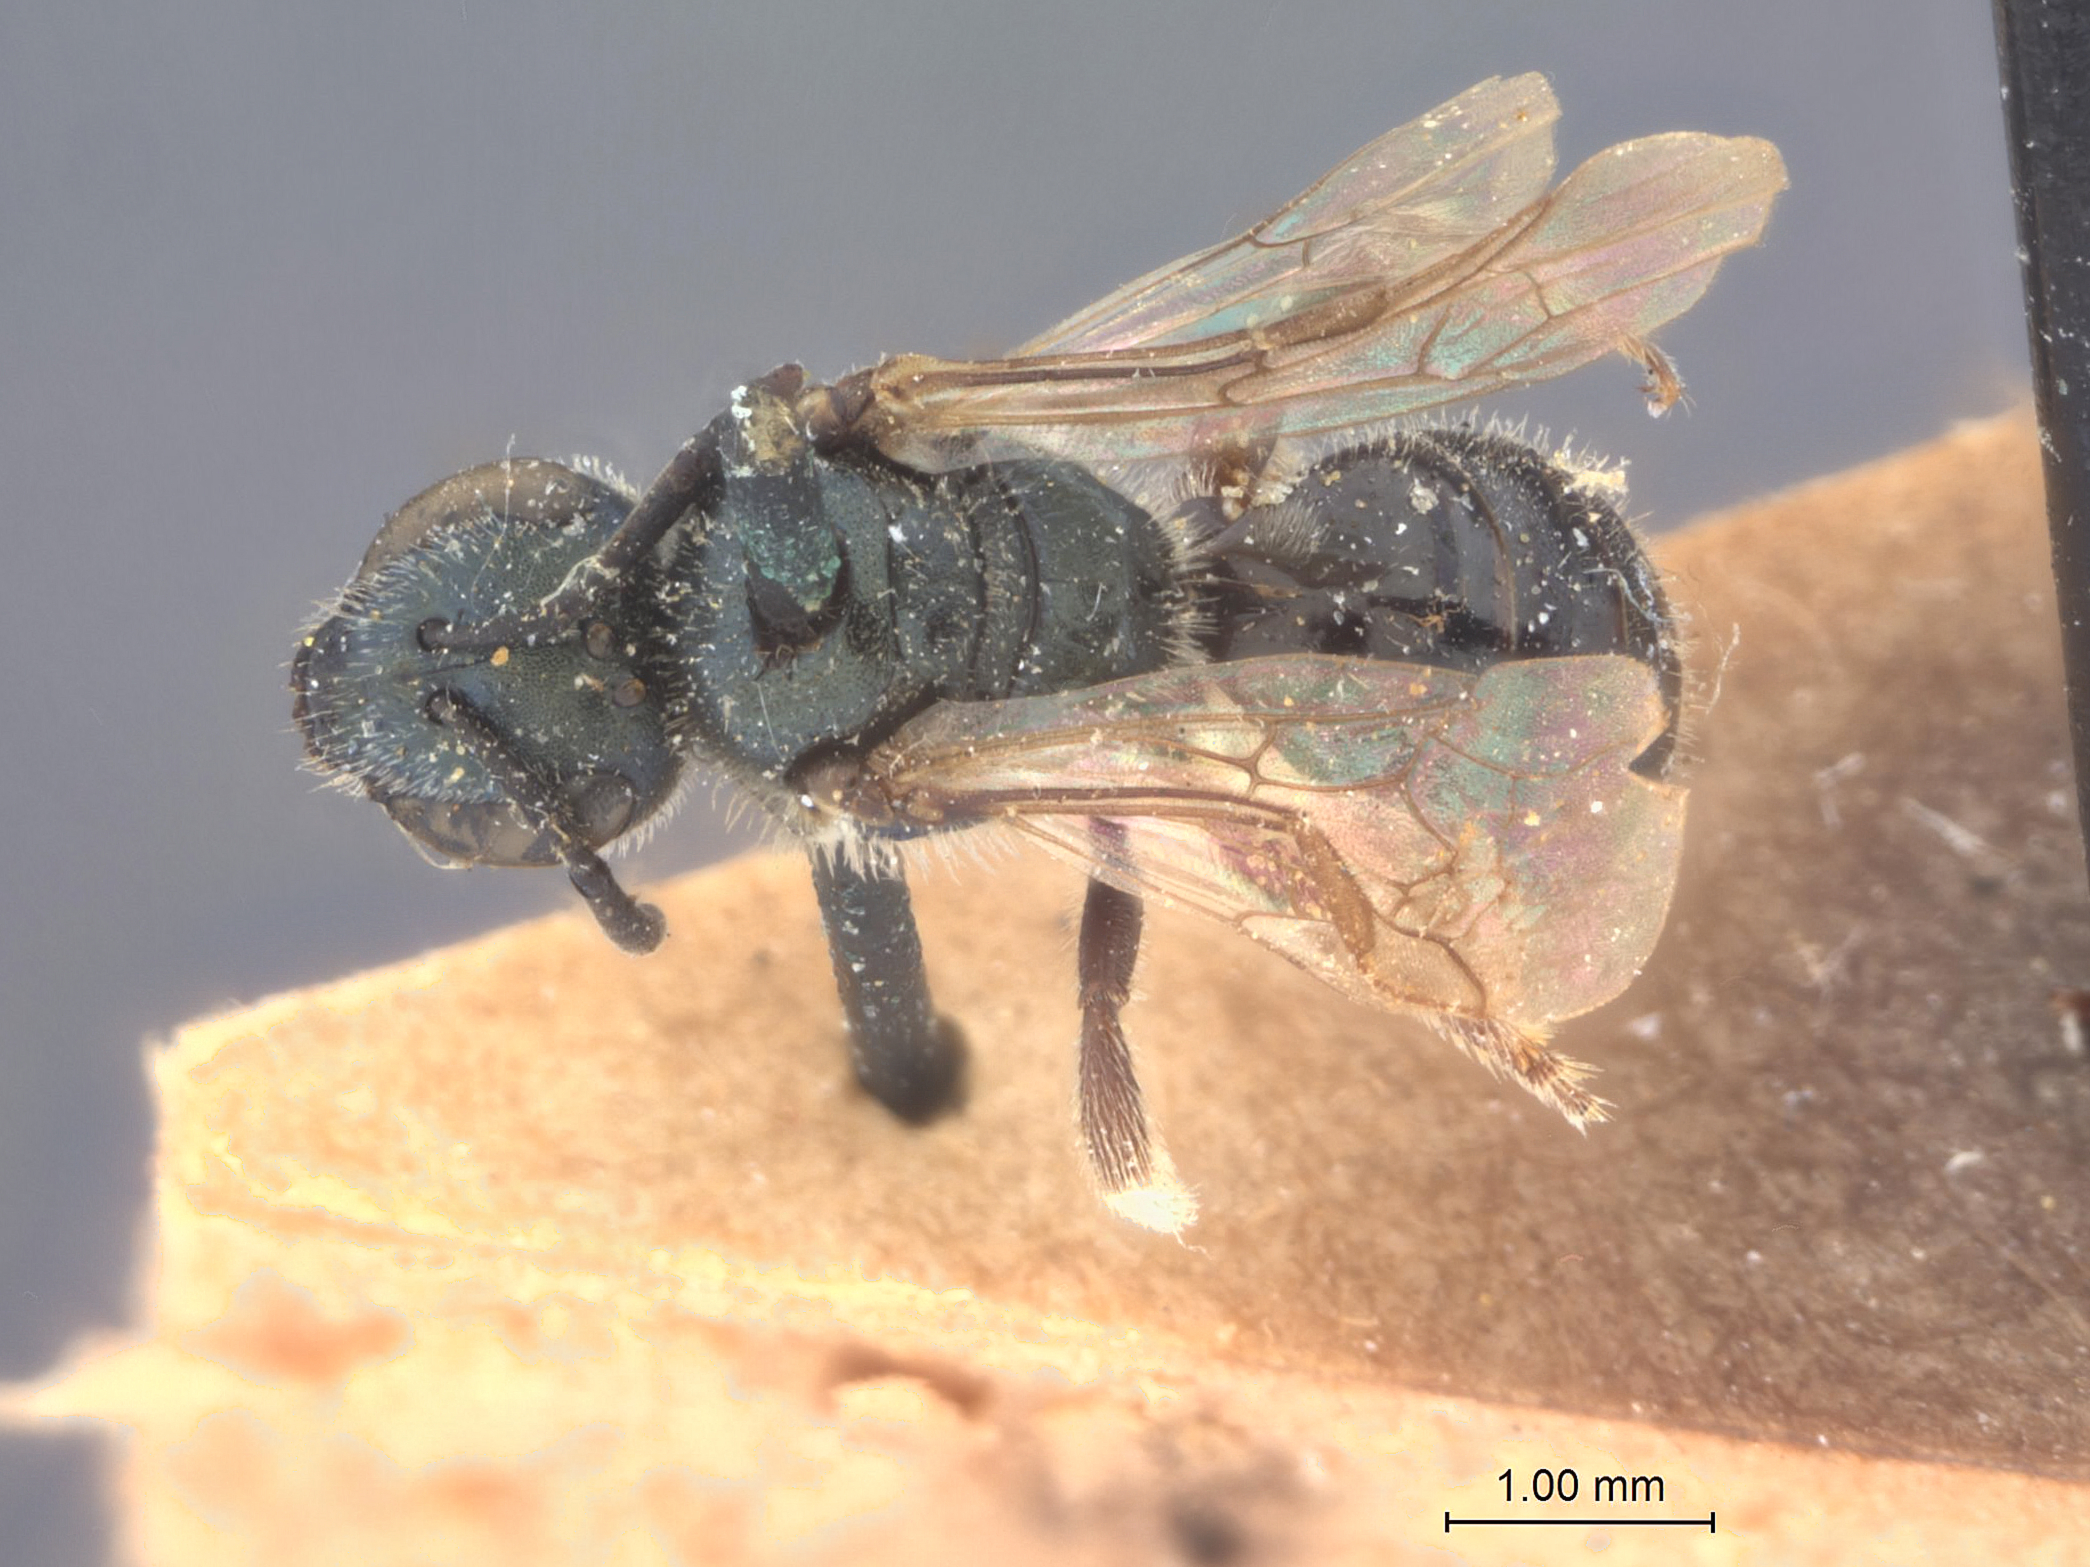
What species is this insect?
Halictus planatus
